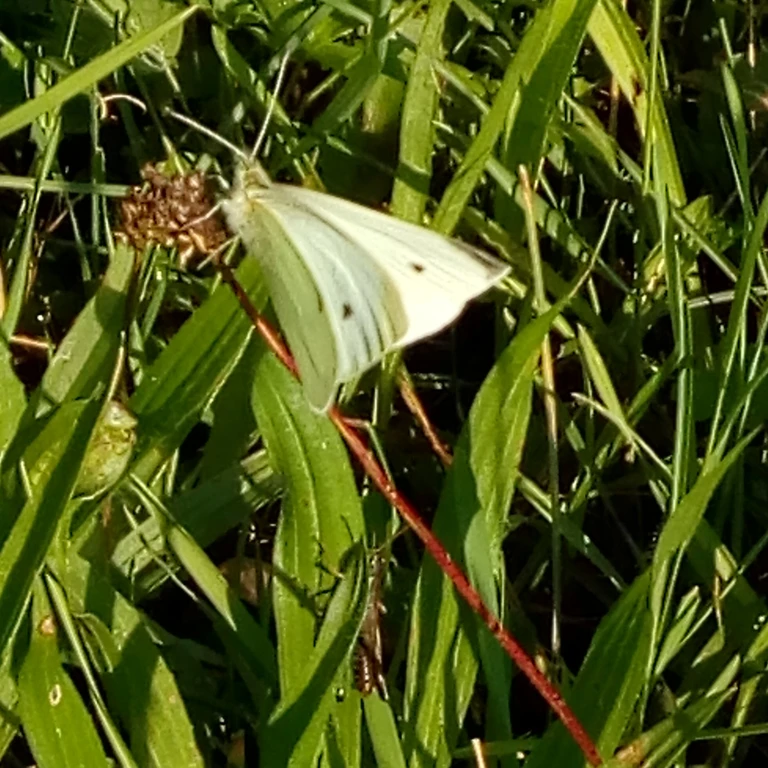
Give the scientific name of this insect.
Pieris rapae
